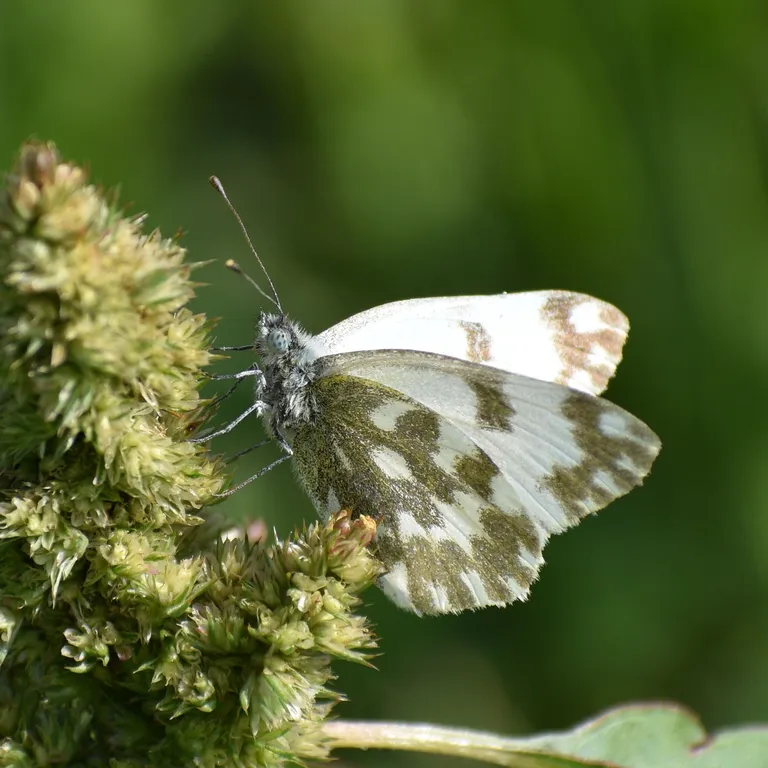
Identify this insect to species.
Pontia edusa
